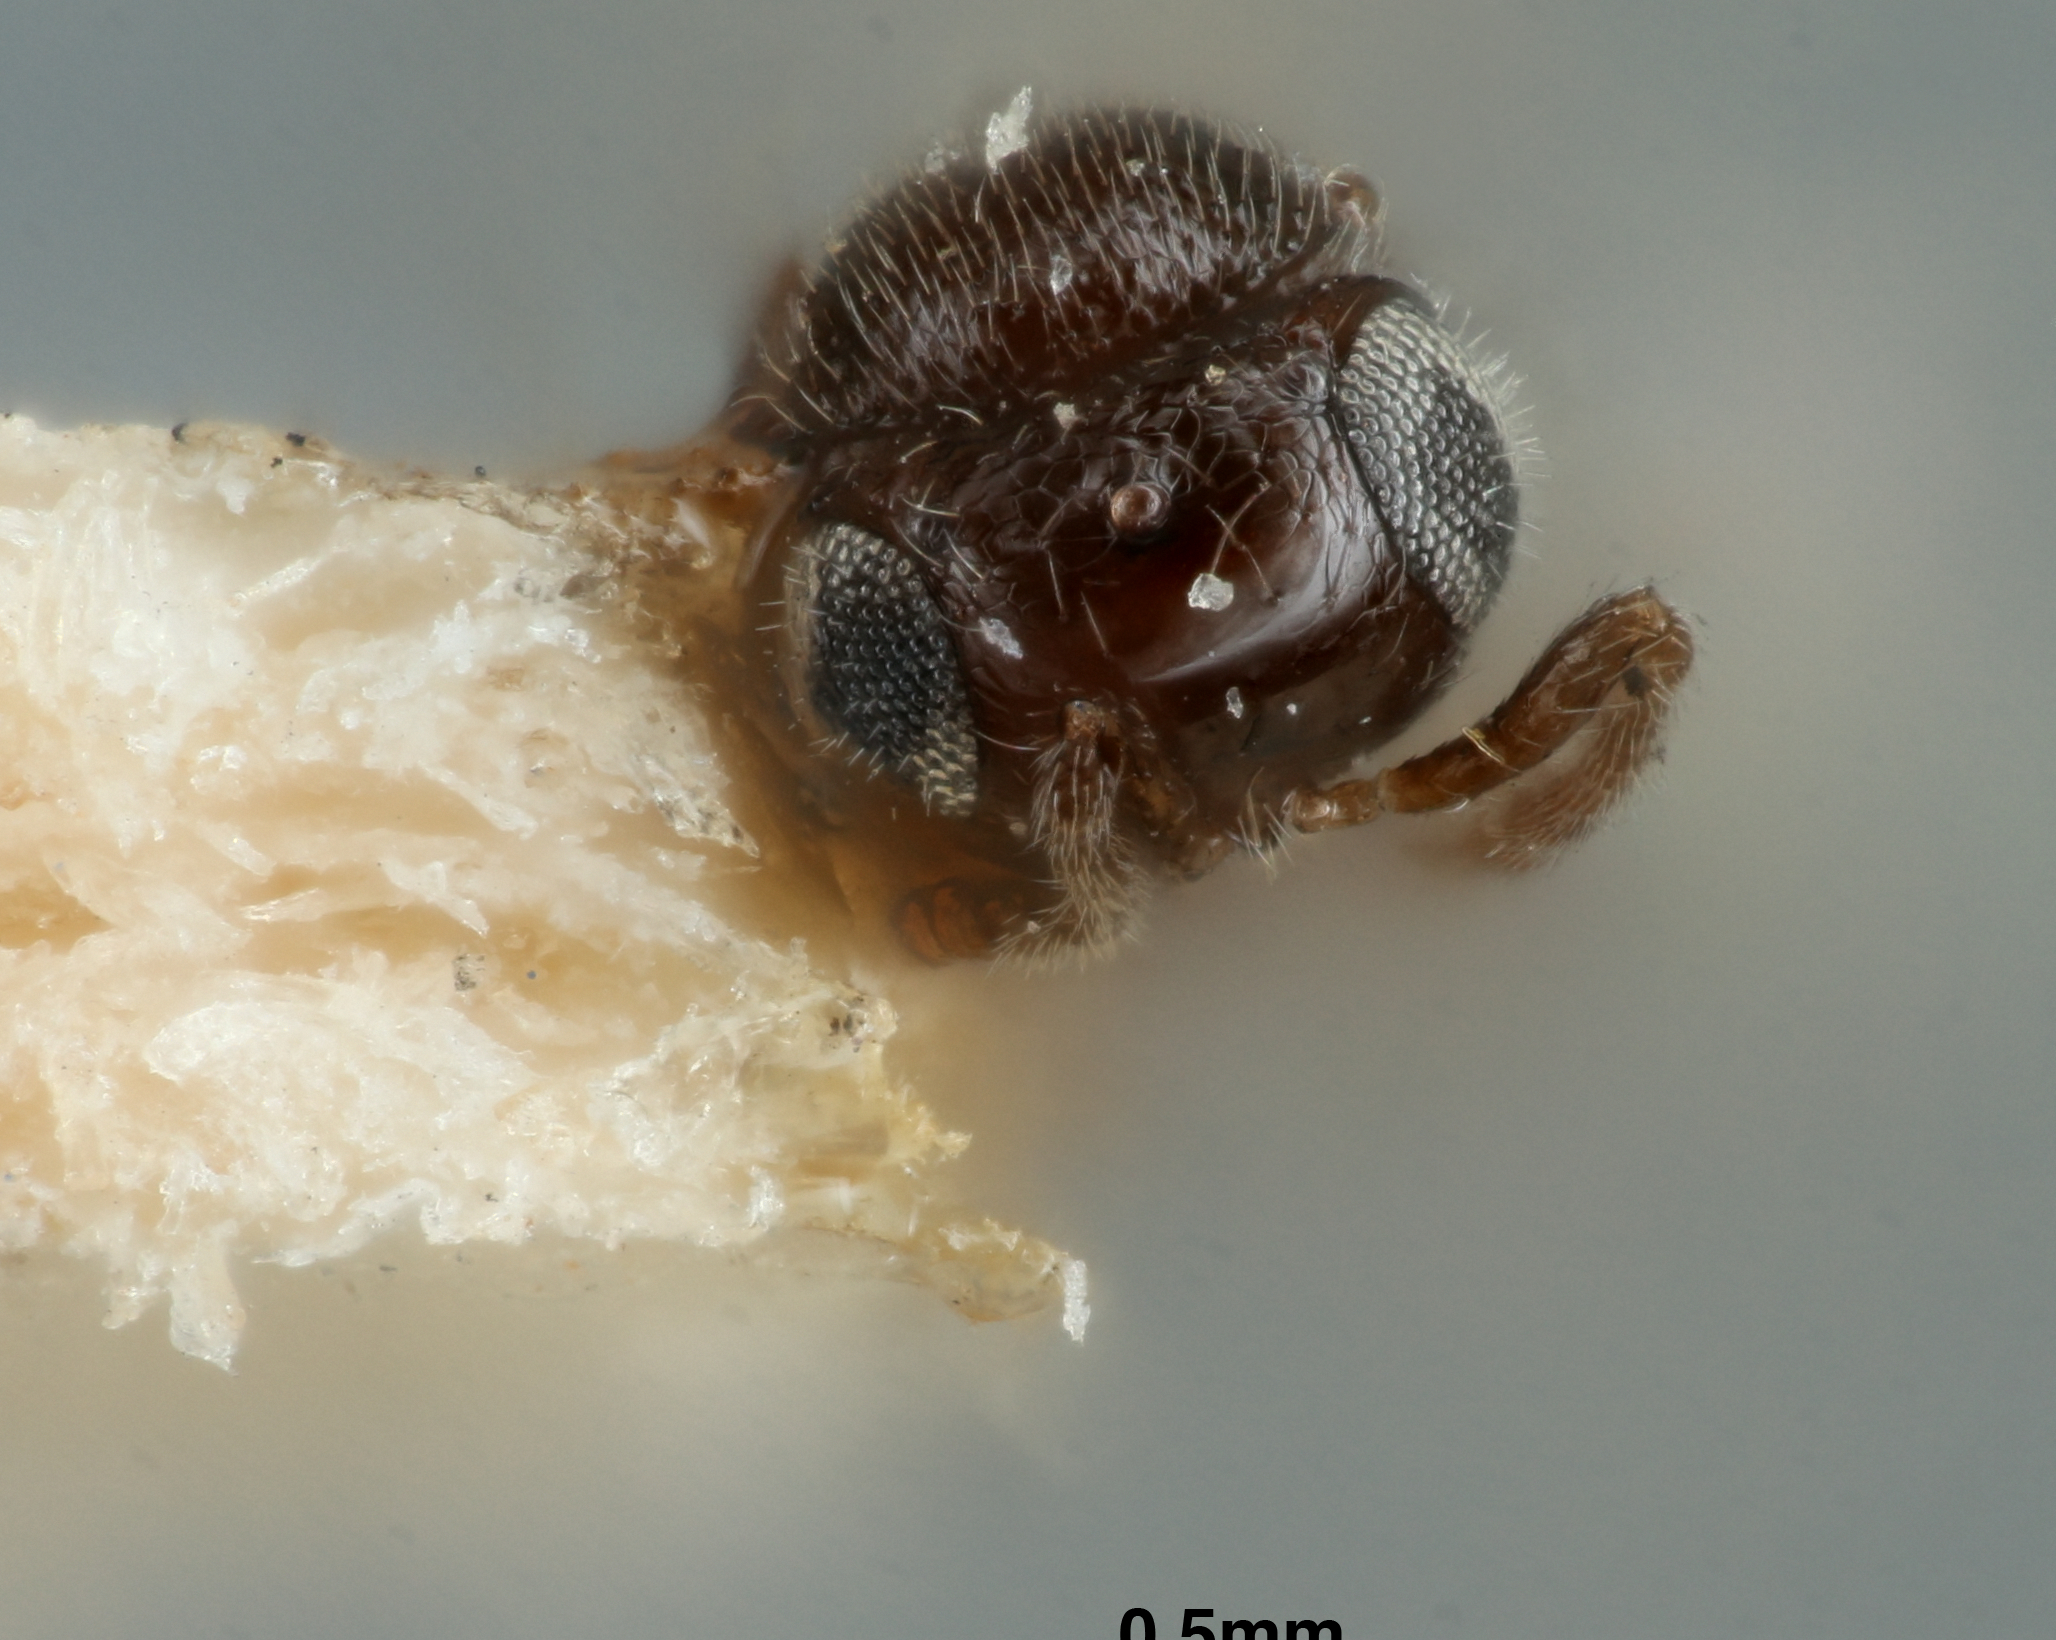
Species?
Telenomus minutissimus
